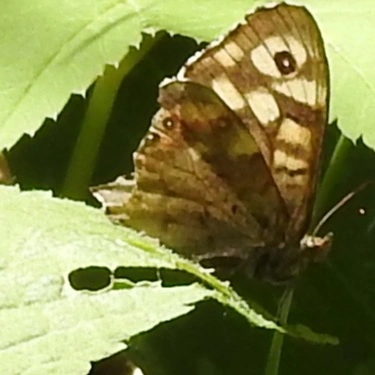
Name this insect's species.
Pararge aegeria
